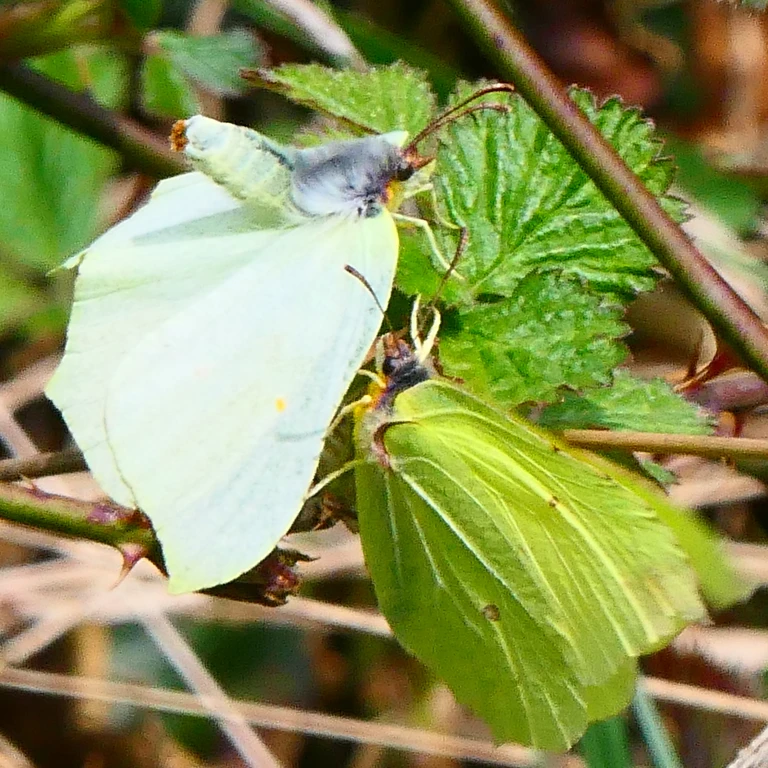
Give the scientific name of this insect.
Gonepteryx rhamni
